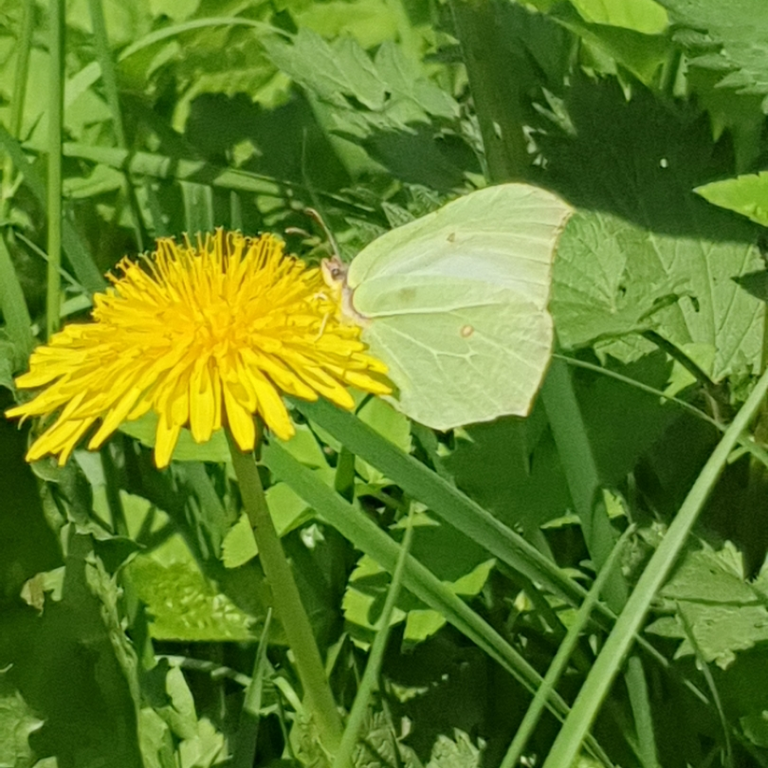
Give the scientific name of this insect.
Gonepteryx rhamni
